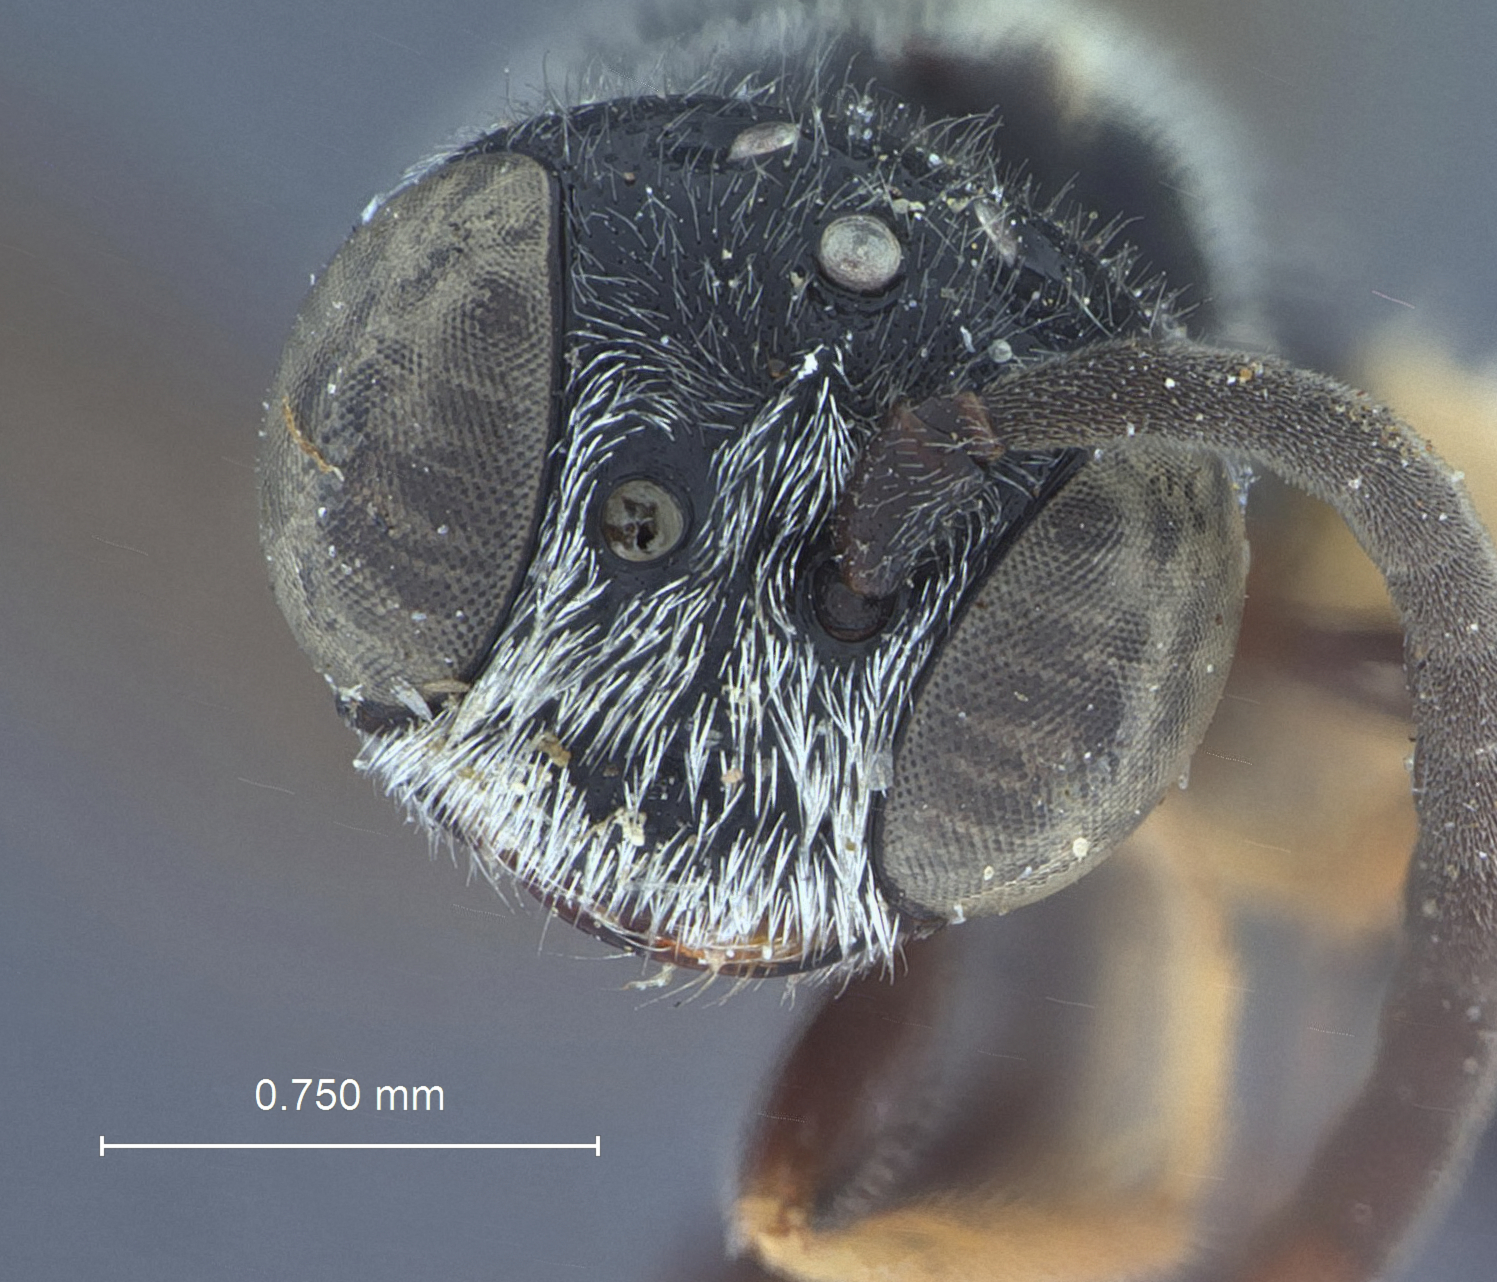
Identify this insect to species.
Psenia atricornis
